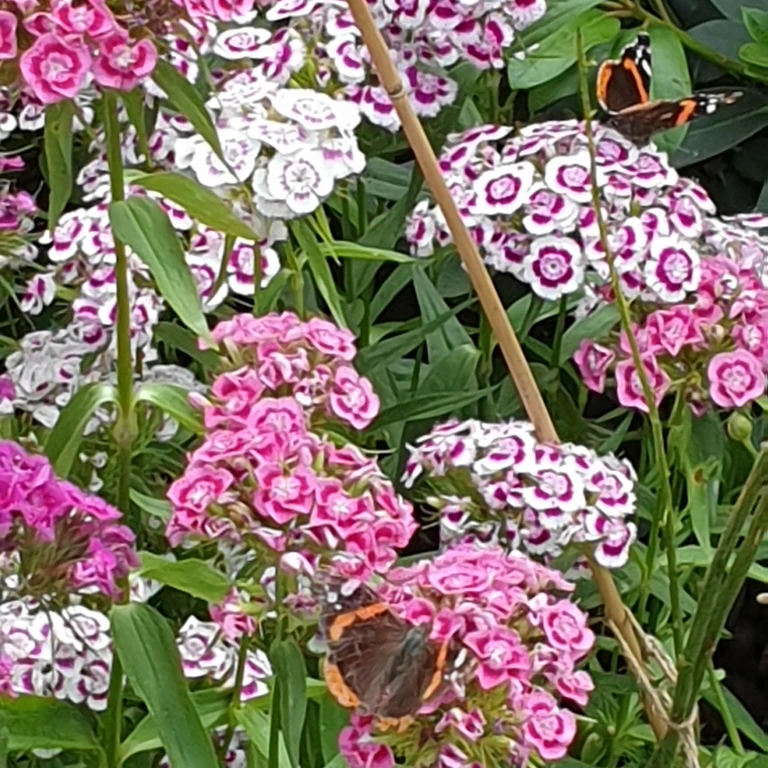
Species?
Vanessa atalanta
